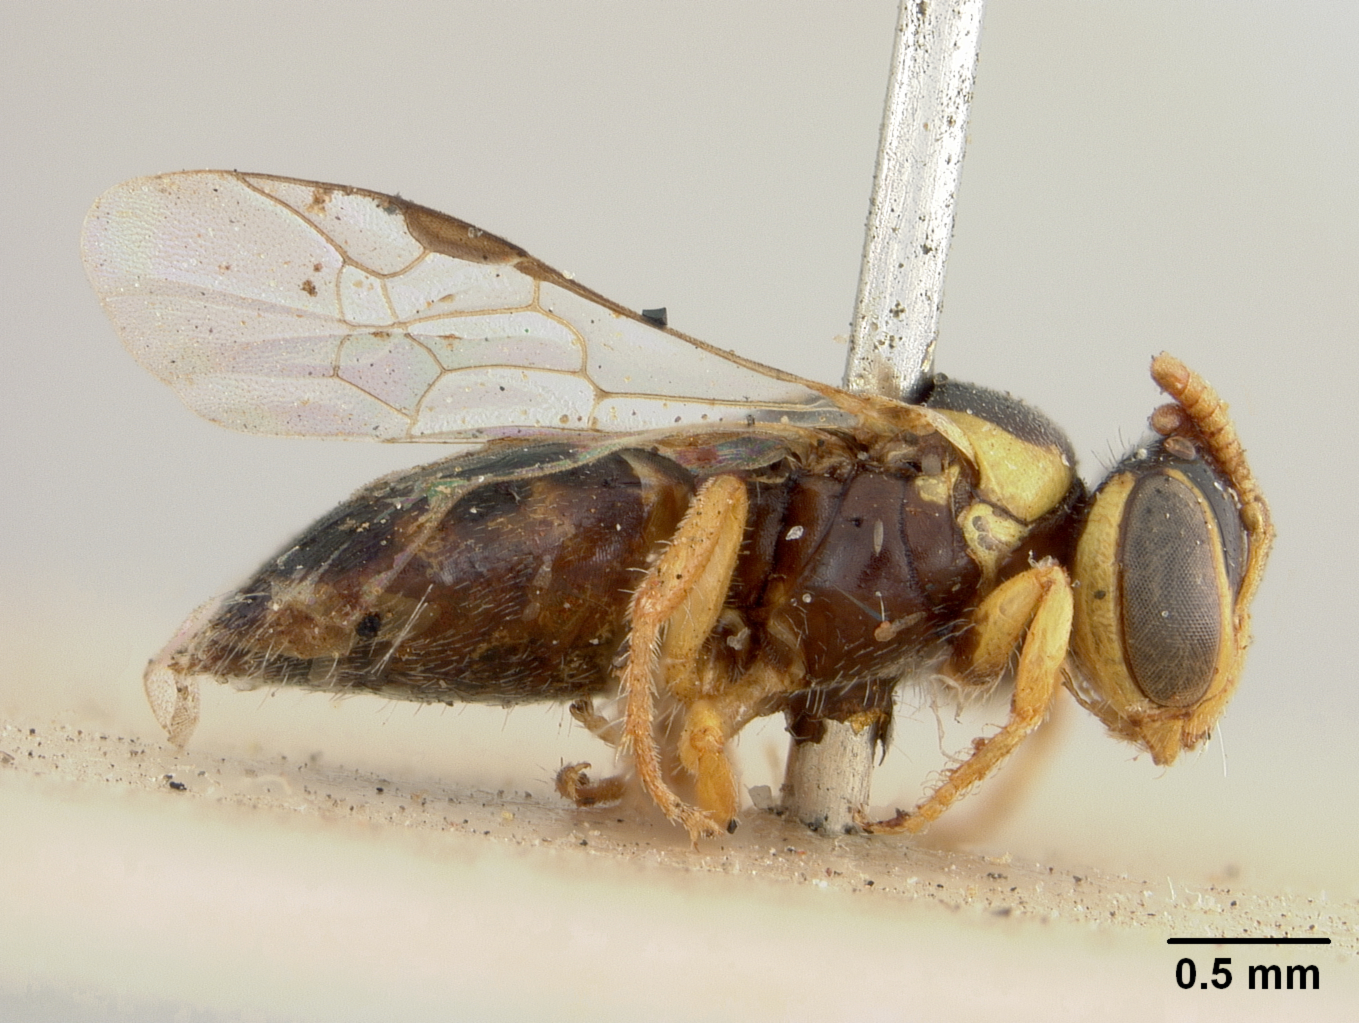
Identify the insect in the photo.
Pachyprosopis saturnina
